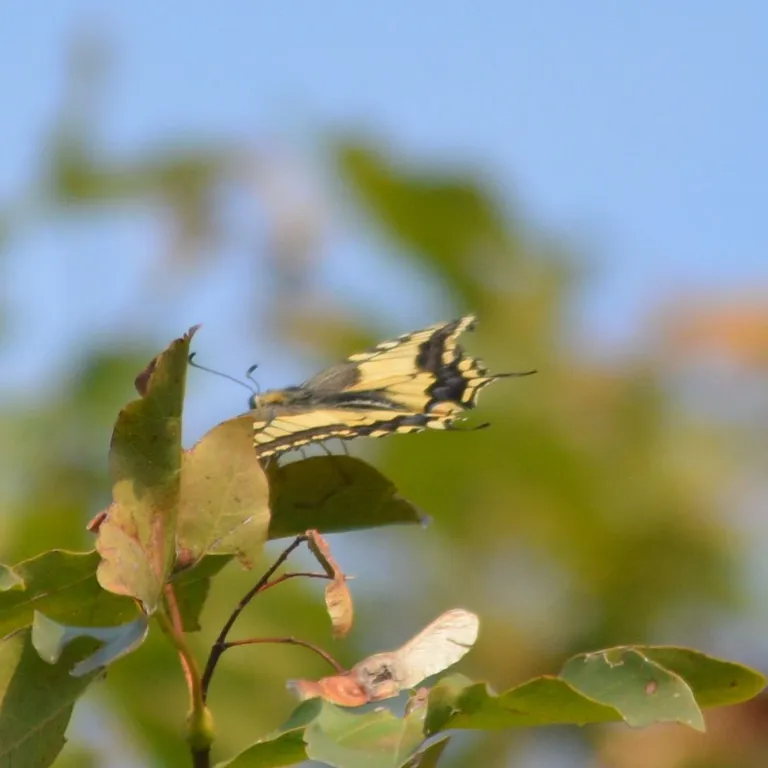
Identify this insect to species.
Papilio machaon
